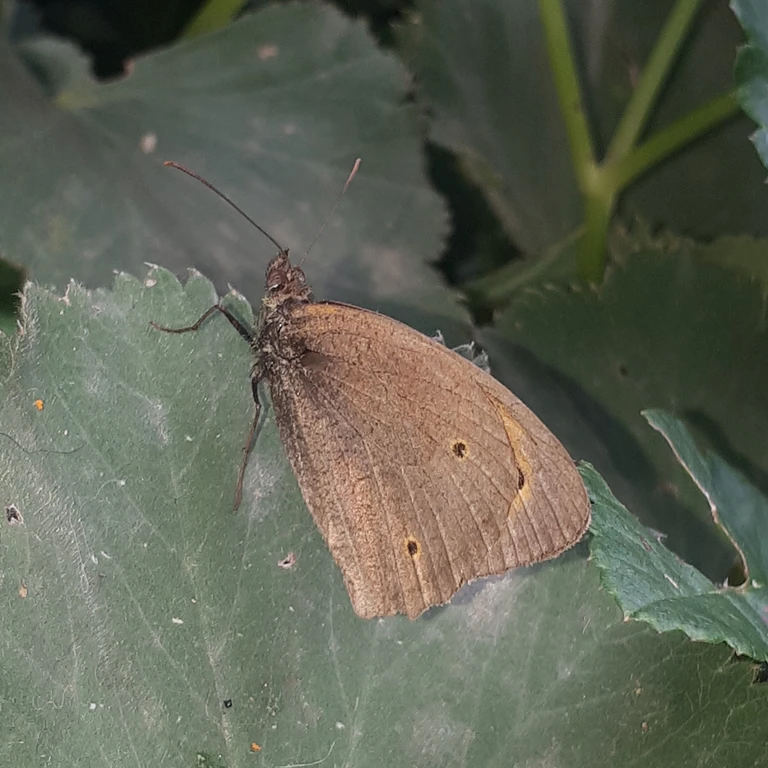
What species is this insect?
Maniola jurtina
